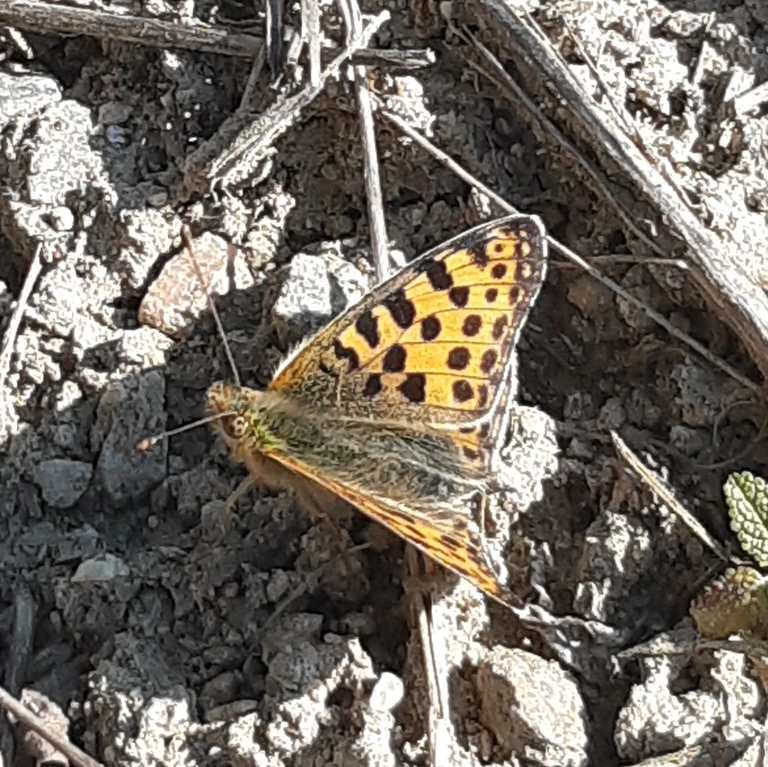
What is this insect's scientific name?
Issoria lathonia
